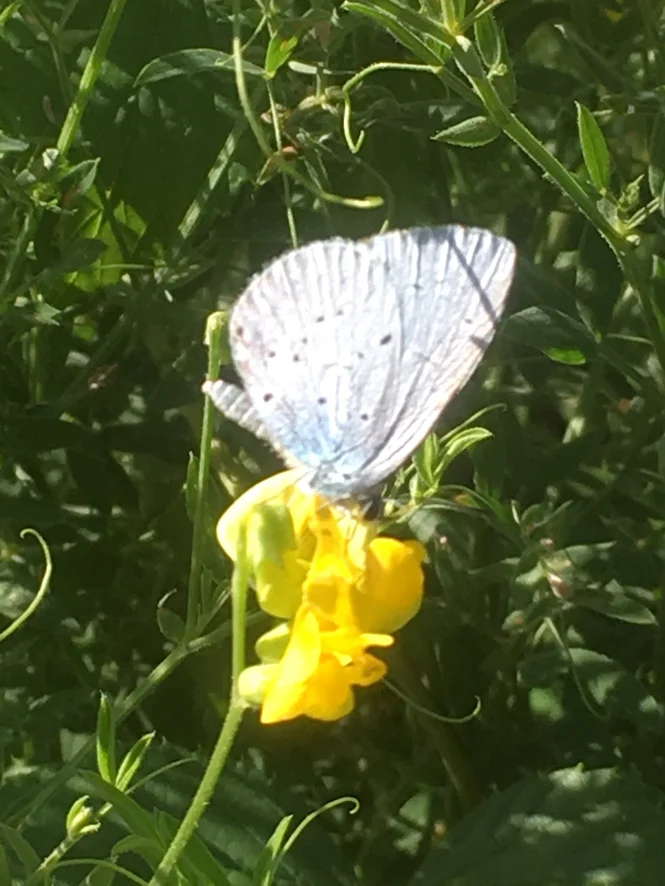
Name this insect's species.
Celastrina argiolus
